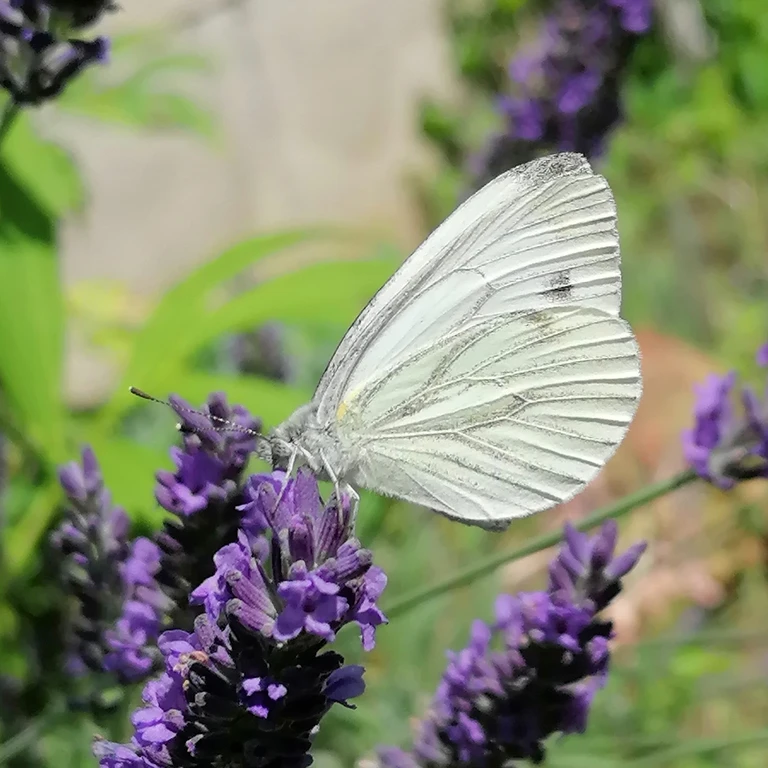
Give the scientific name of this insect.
Pieris napi
